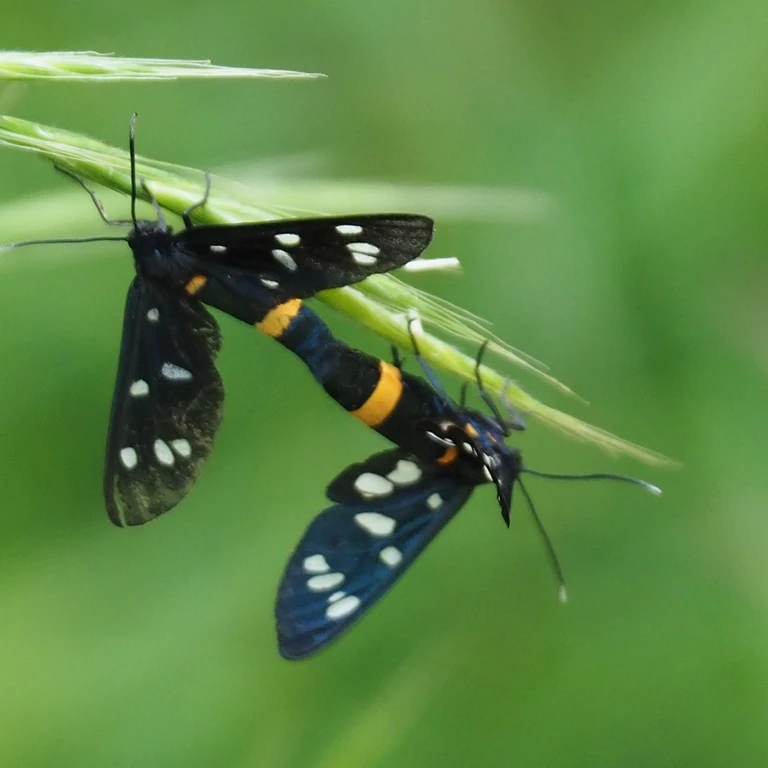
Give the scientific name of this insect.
Amata phegea
